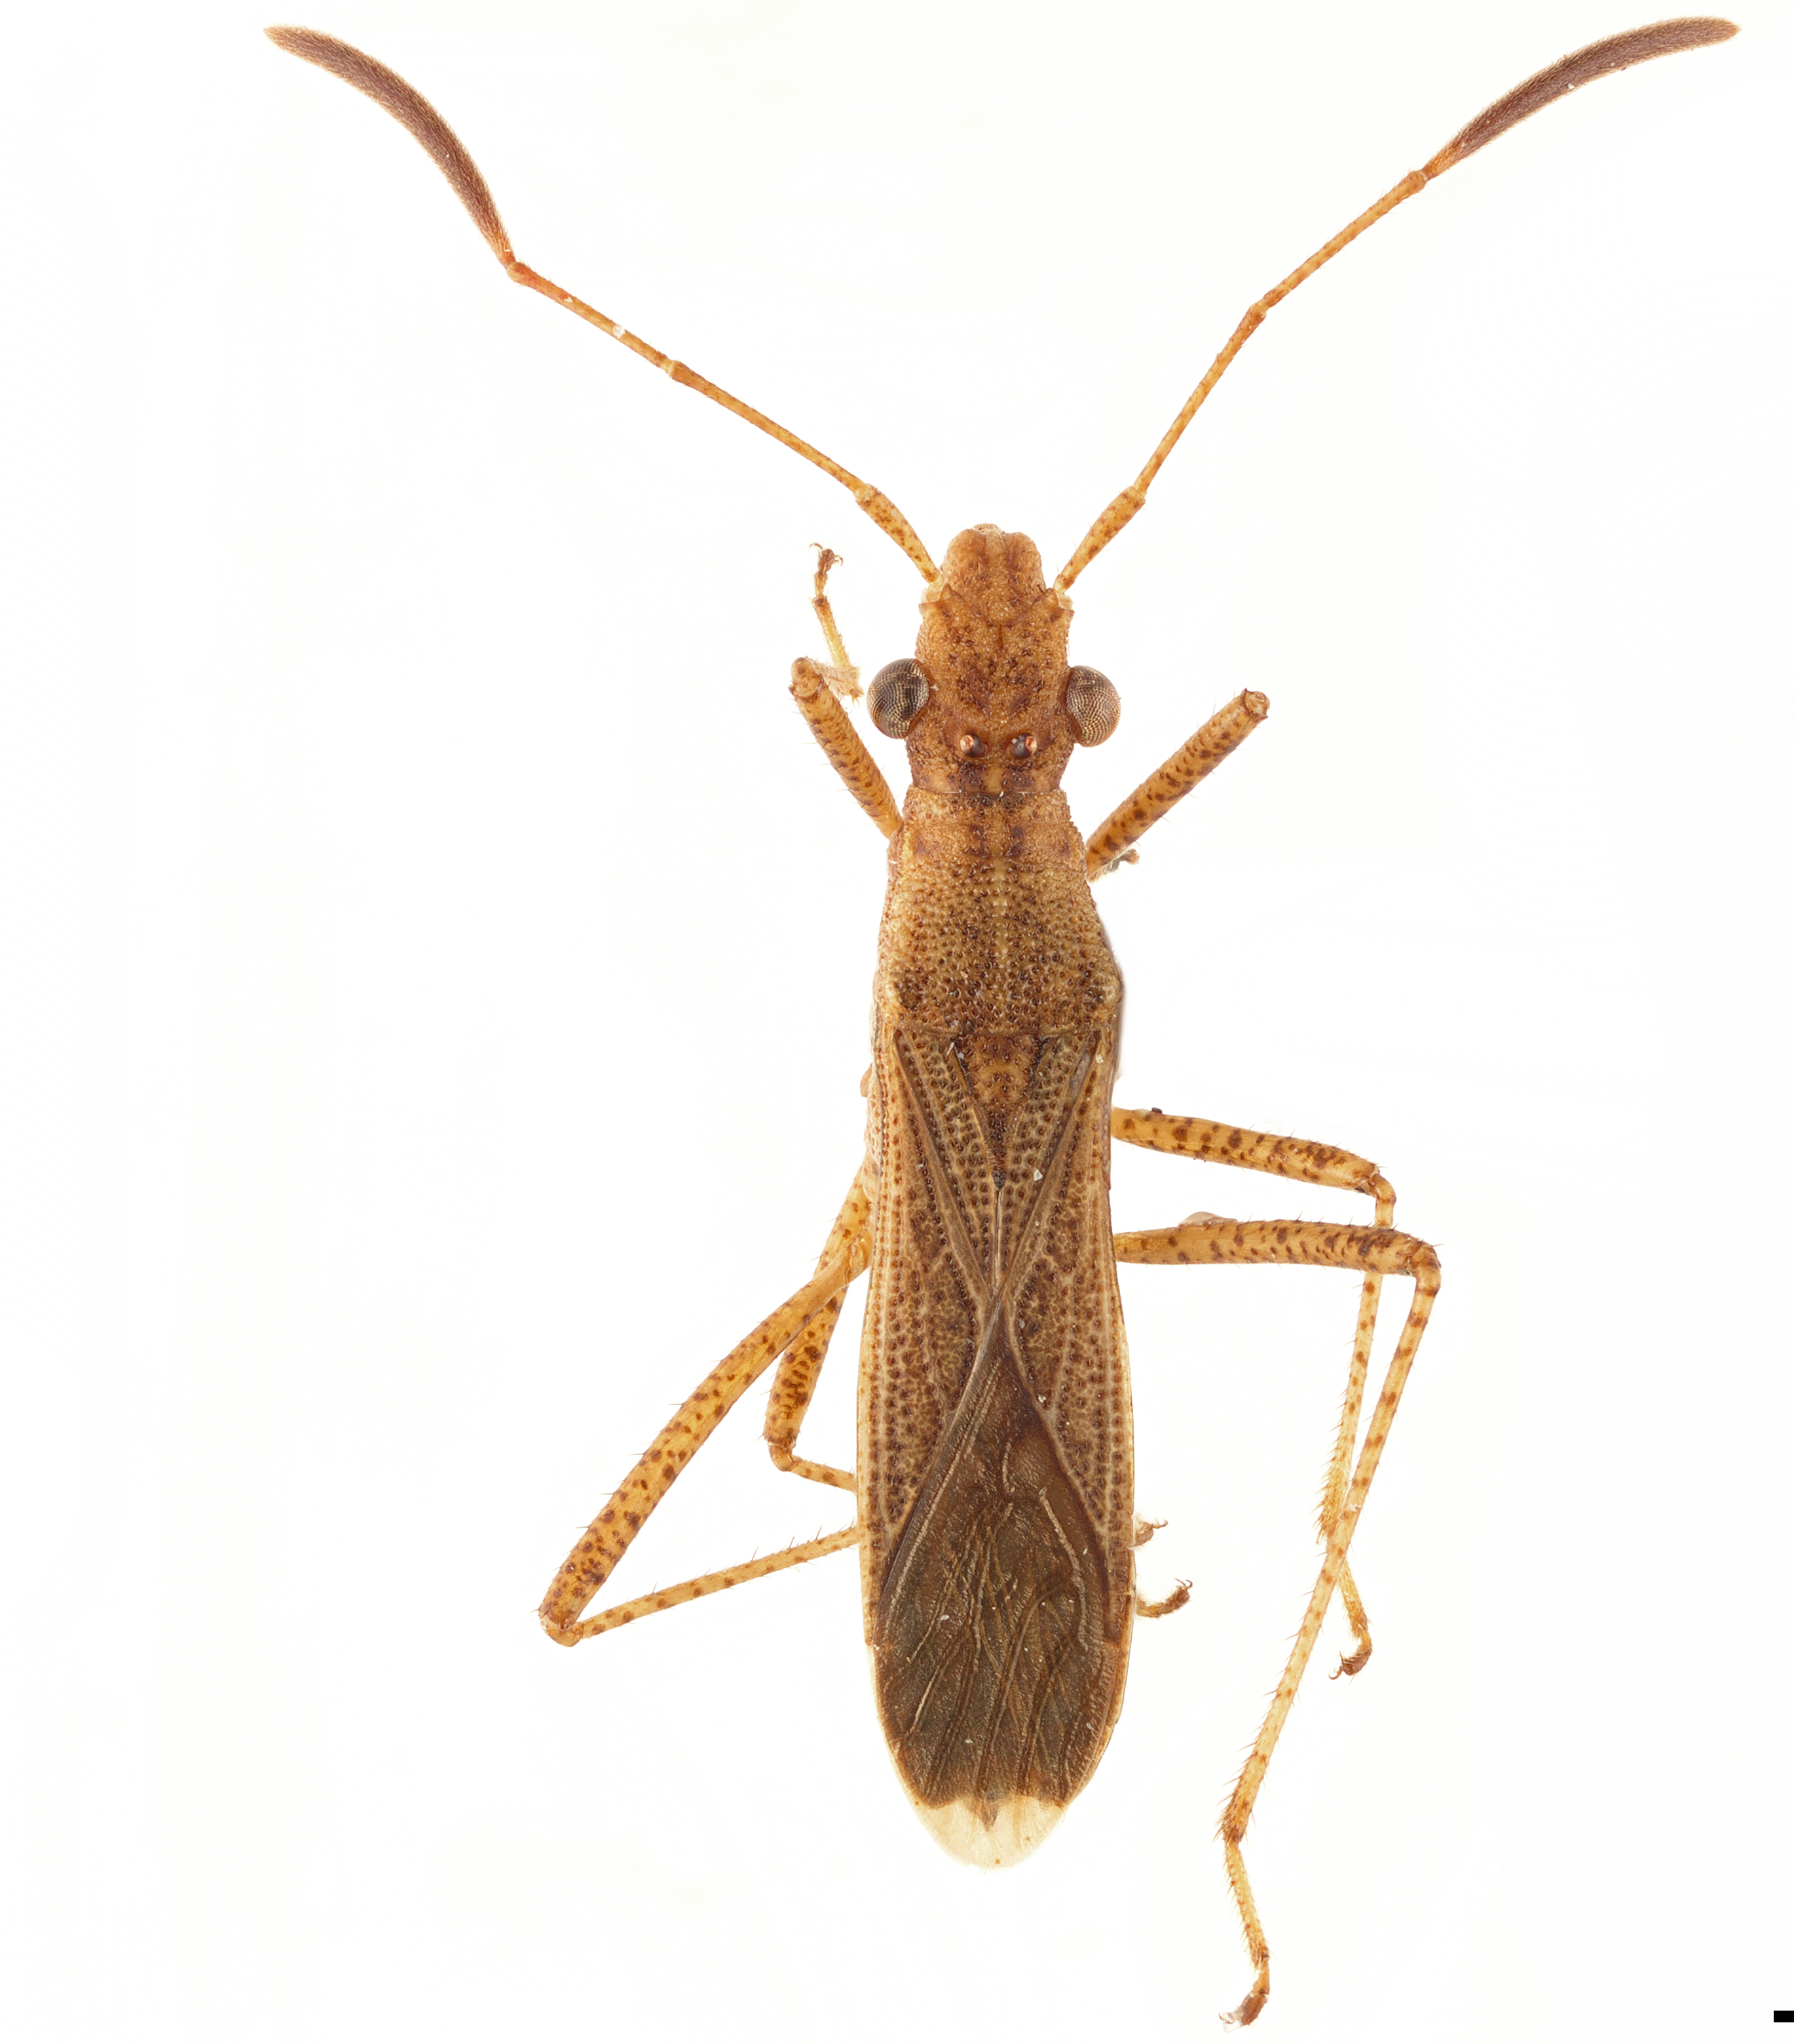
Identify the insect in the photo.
Esperanza texana
